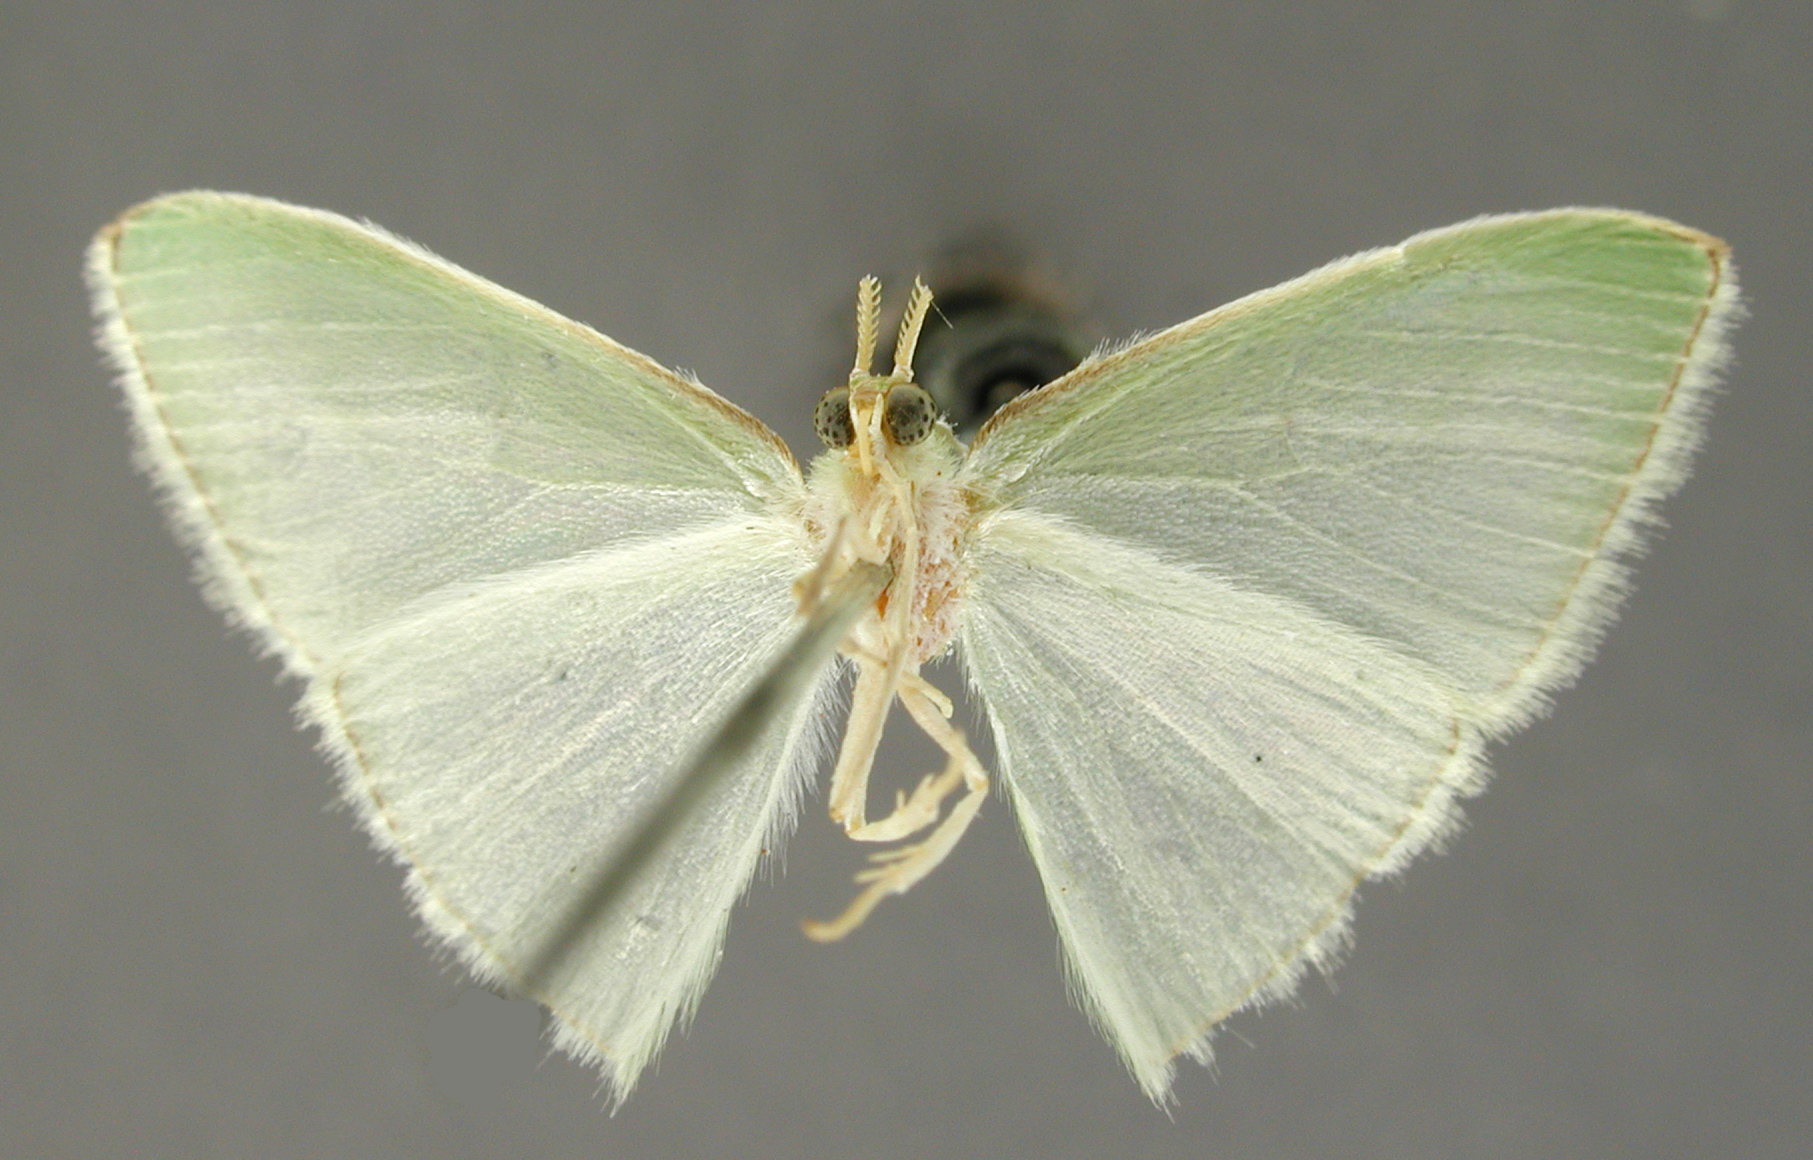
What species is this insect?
Geometra iguala
